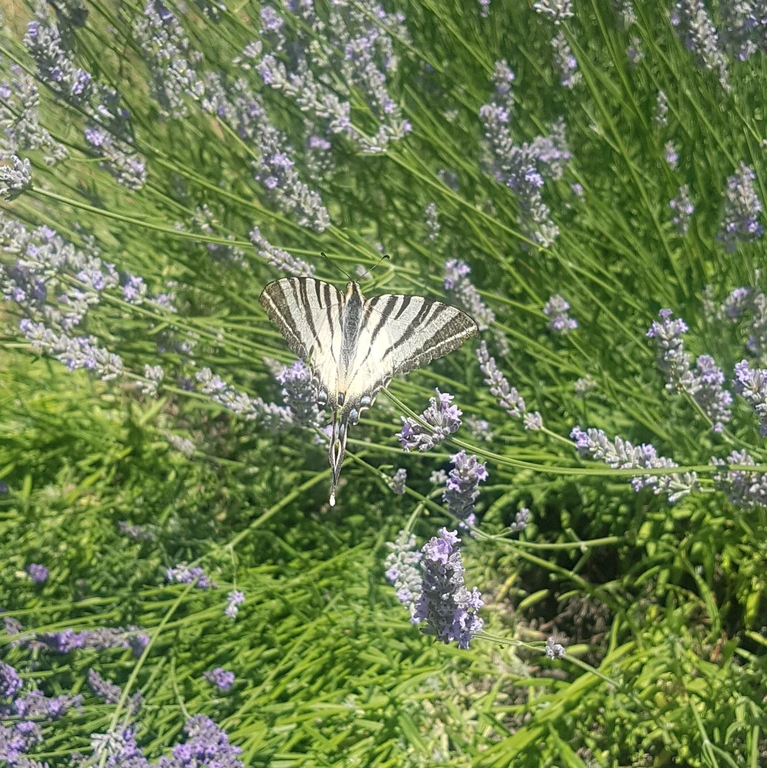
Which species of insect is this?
Iphiclides podalirius
